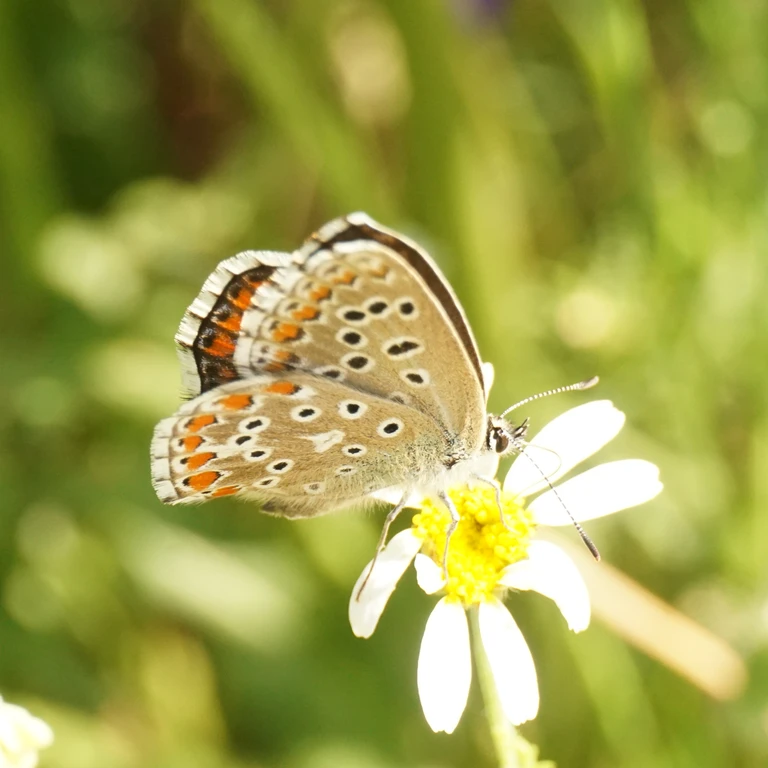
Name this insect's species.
Lysandra bellargus
